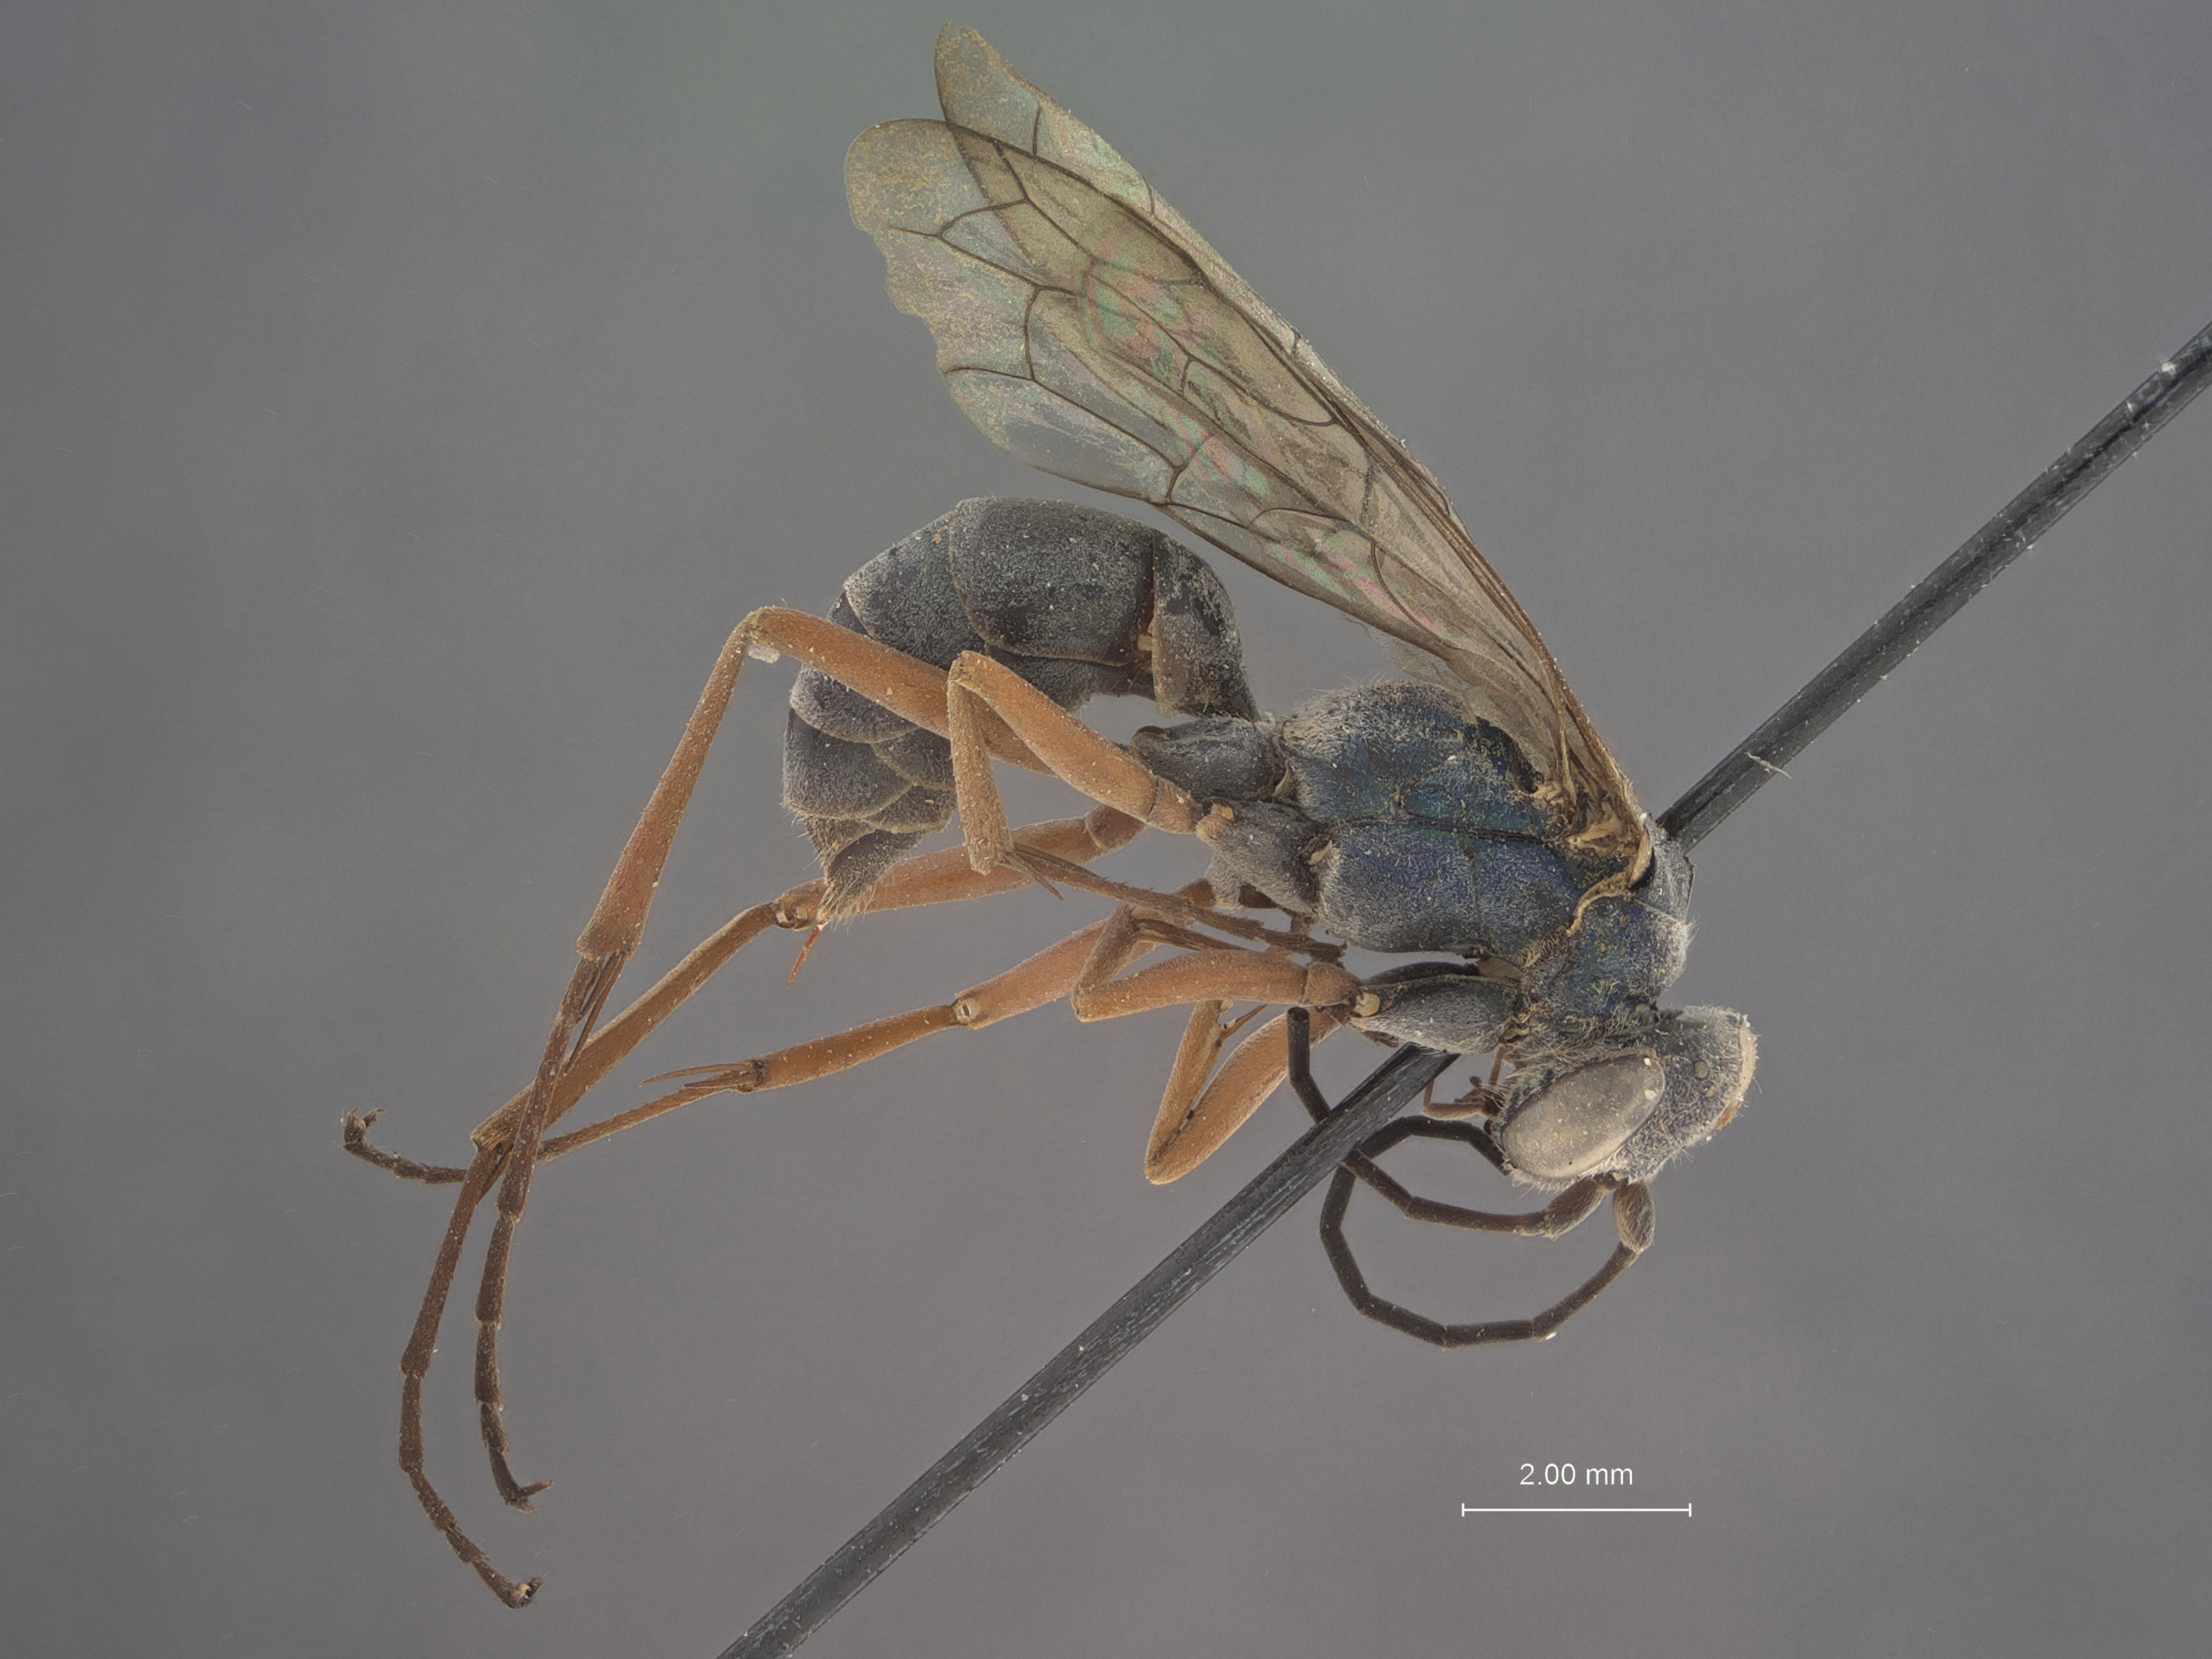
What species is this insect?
Auplopus nebulosus
